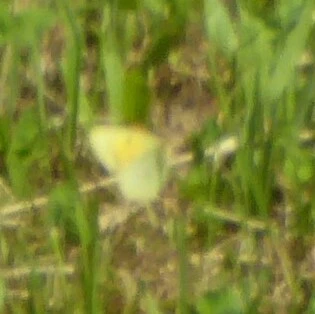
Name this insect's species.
Colias croceus
